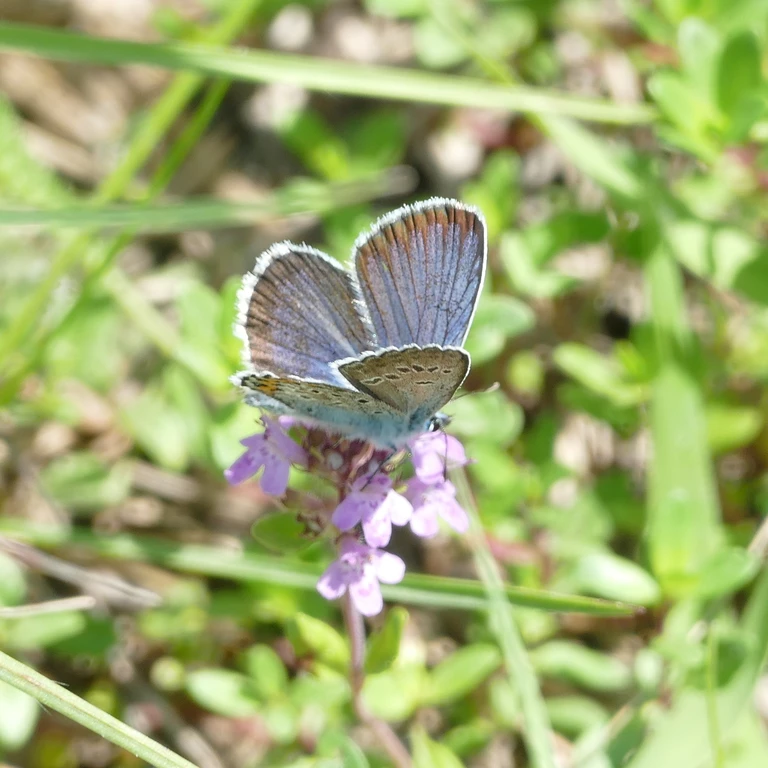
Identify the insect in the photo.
Plebejus argus
